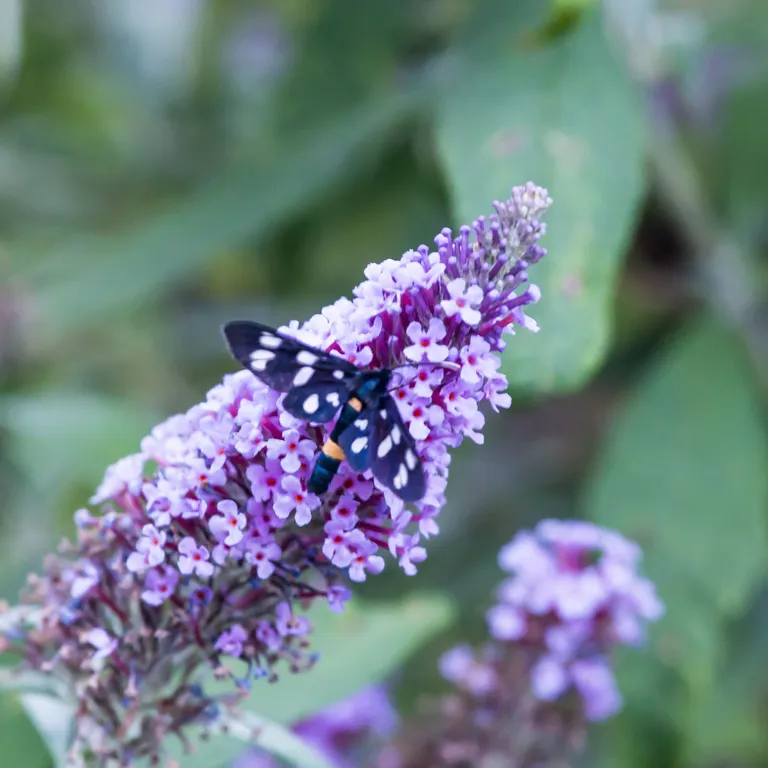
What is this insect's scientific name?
Amata phegea
